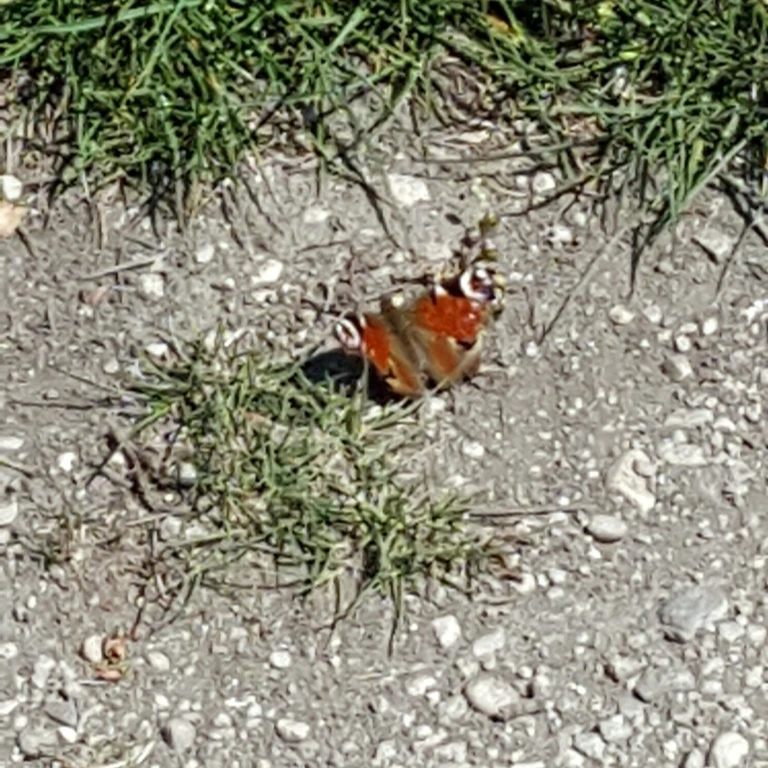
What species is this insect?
Aglais io
